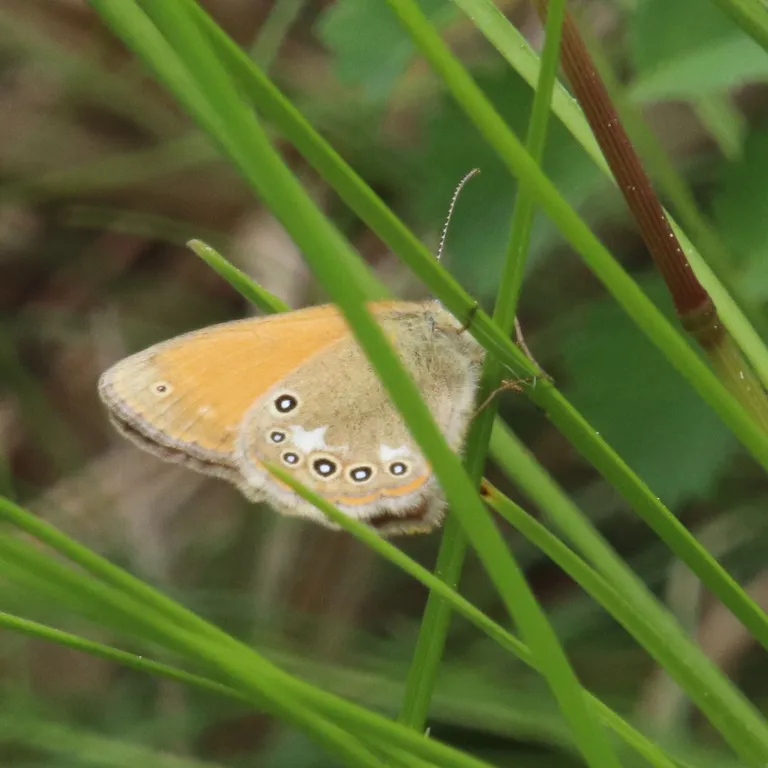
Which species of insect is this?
Coenonympha glycerion (also Coenonympha iphis)
